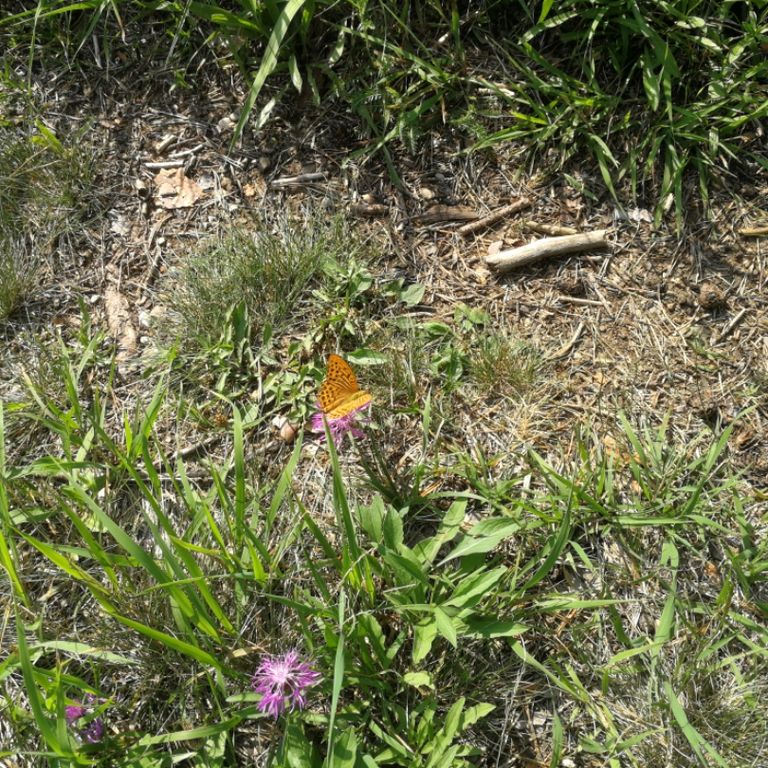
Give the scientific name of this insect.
Argynnis paphia
